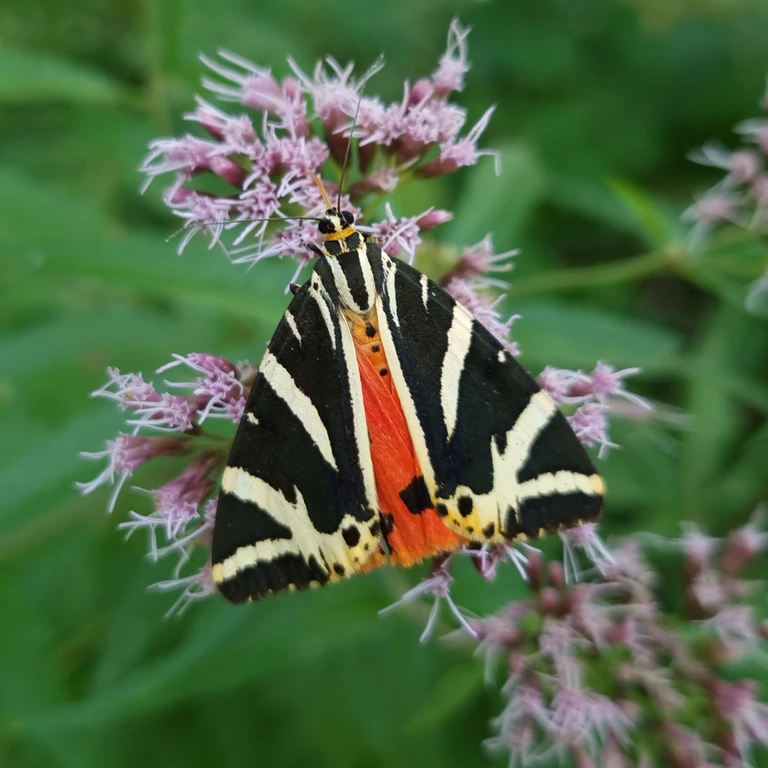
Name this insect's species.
Euplagia quadripunctaria
